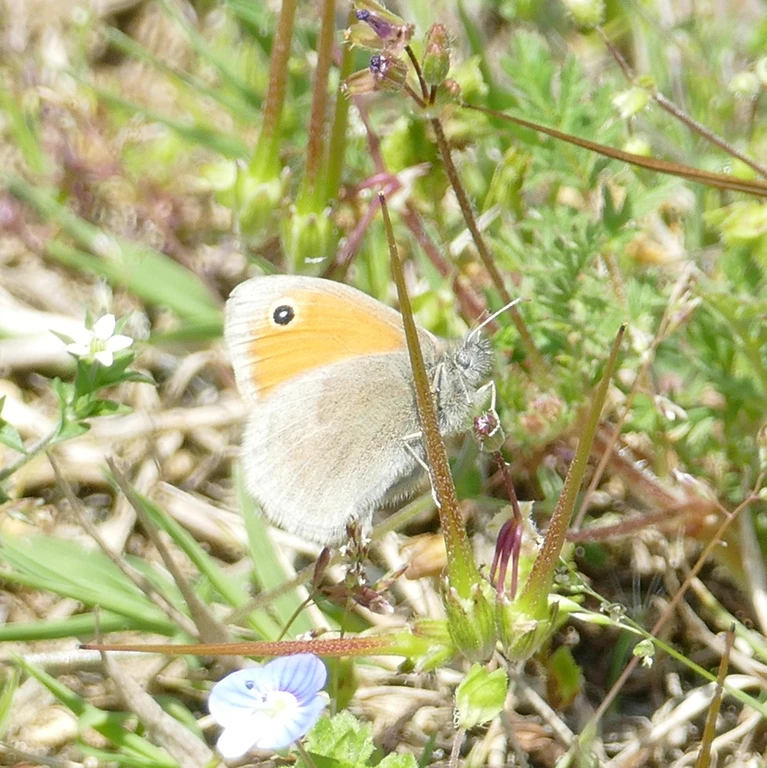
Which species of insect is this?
Coenonympha pamphilus
